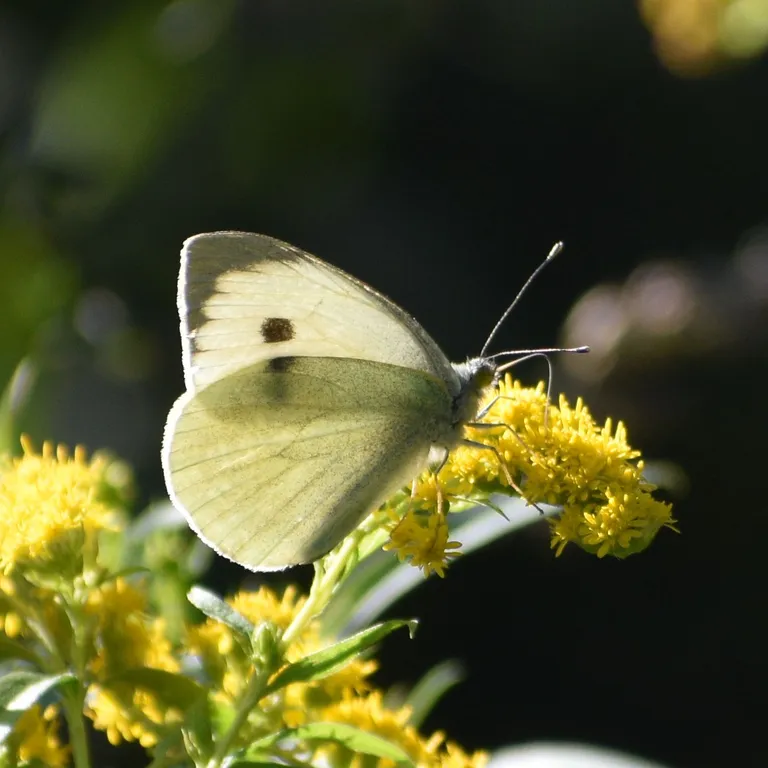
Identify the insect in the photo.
Pieris brassicae
